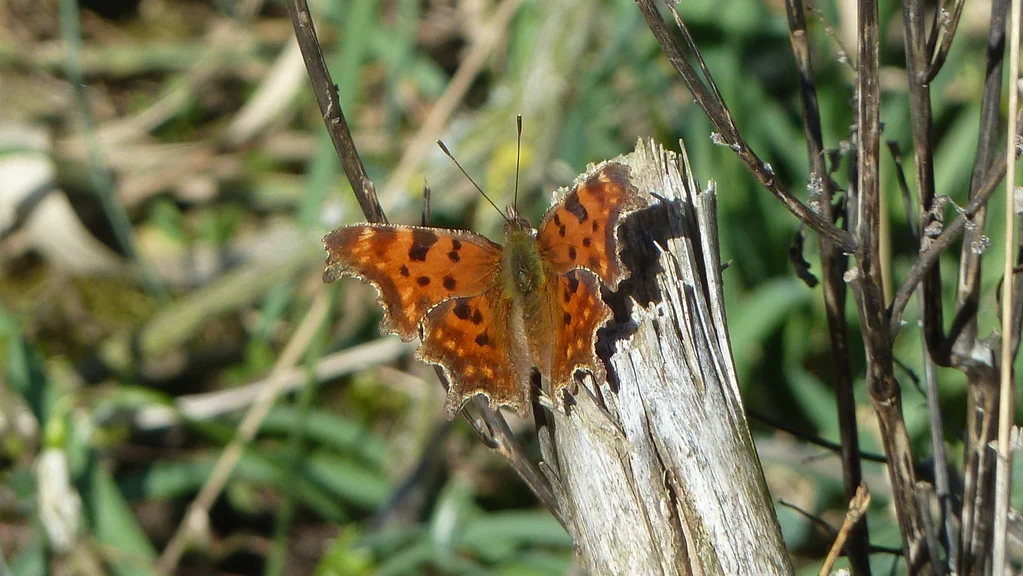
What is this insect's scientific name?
Polygonia c-album
